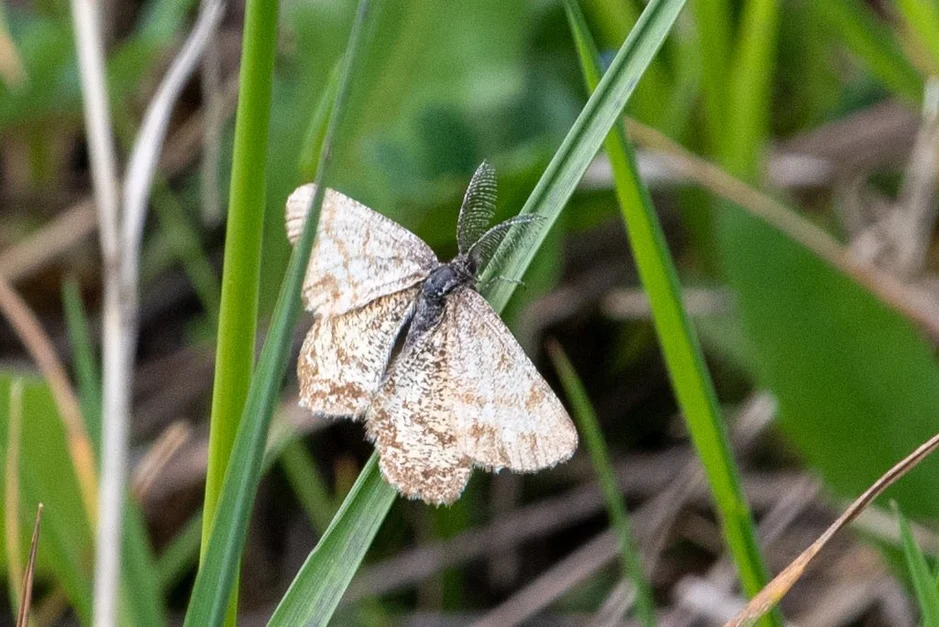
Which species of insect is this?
Ematurga atomaria
